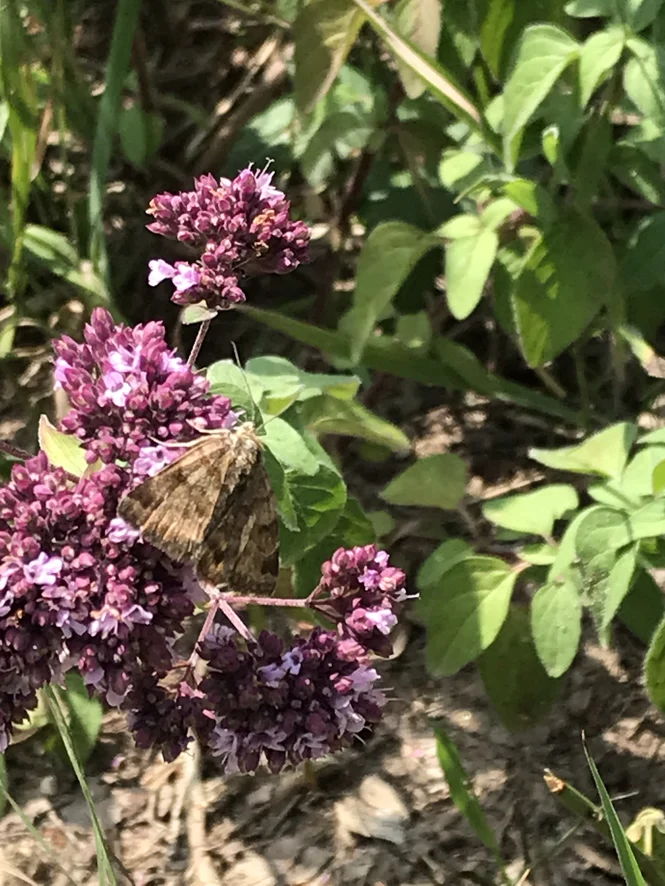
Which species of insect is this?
Euclidia glyphica
